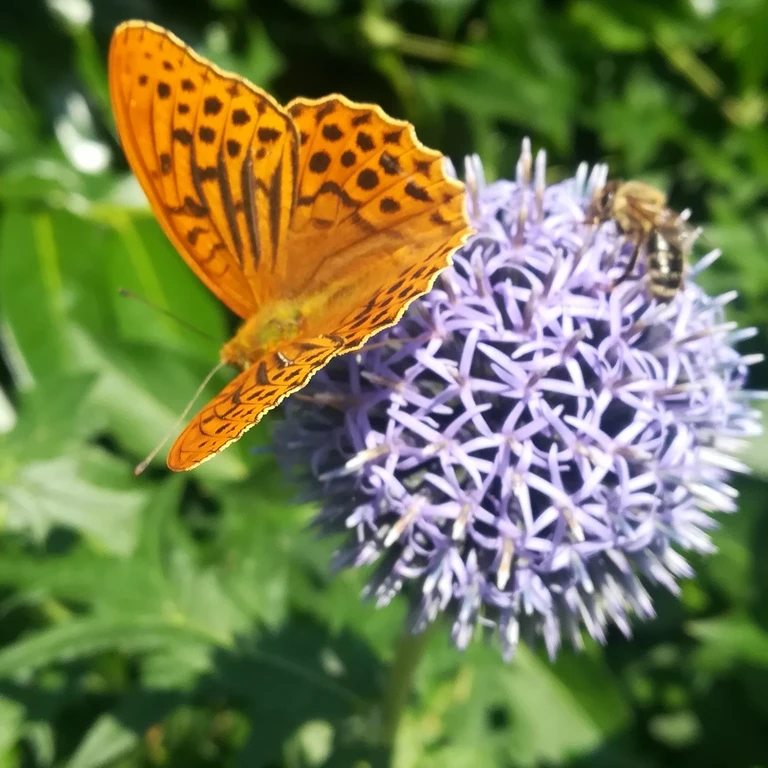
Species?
Argynnis paphia
